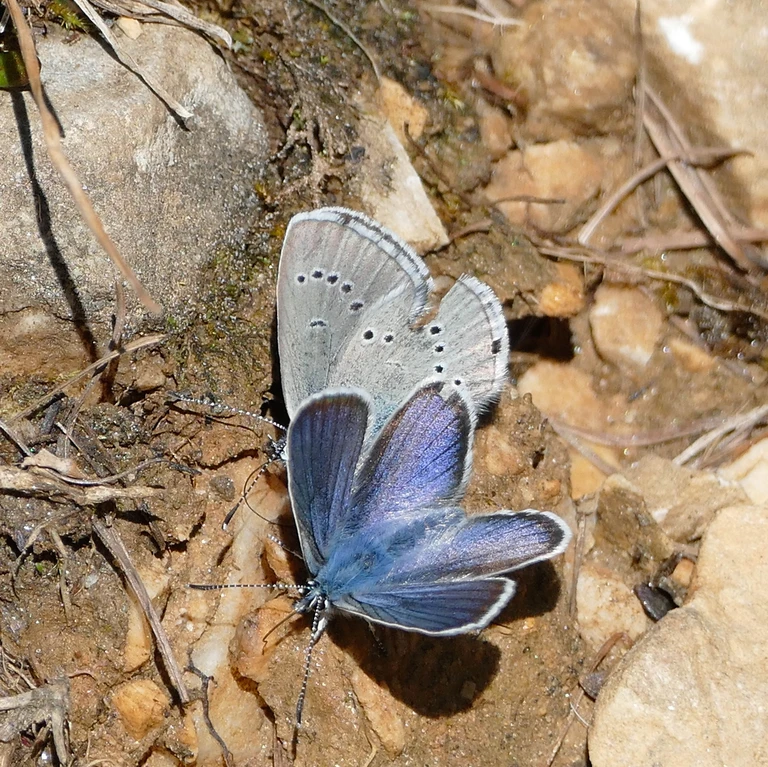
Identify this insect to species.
Cyaniris semiargus
